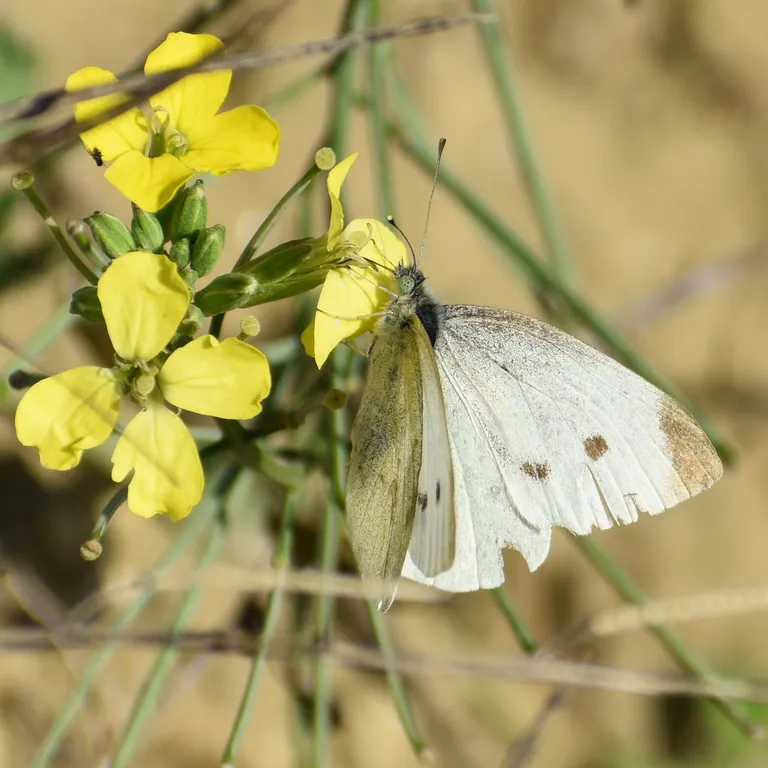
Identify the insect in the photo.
Pieris rapae
